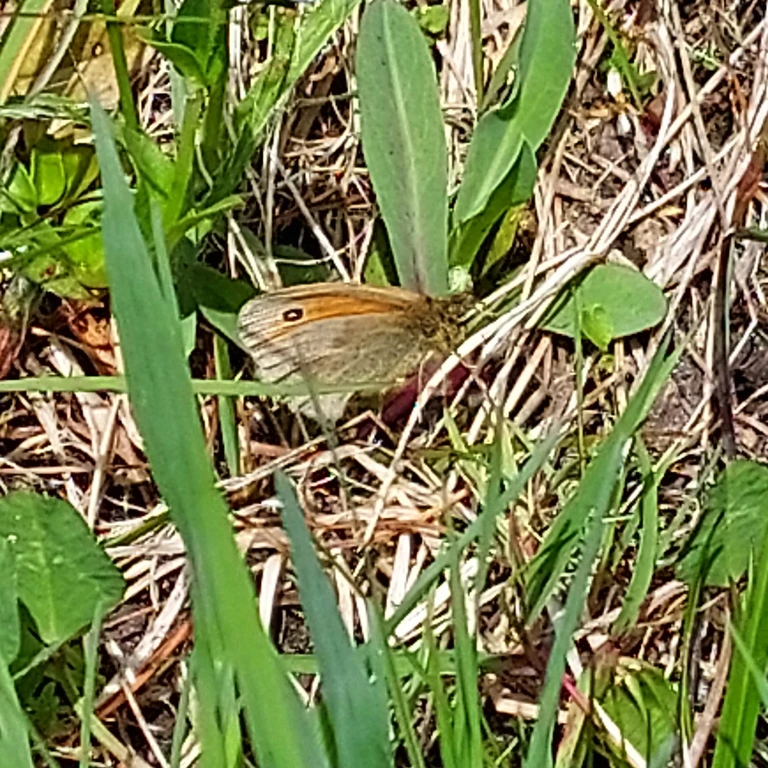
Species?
Coenonympha pamphilus
